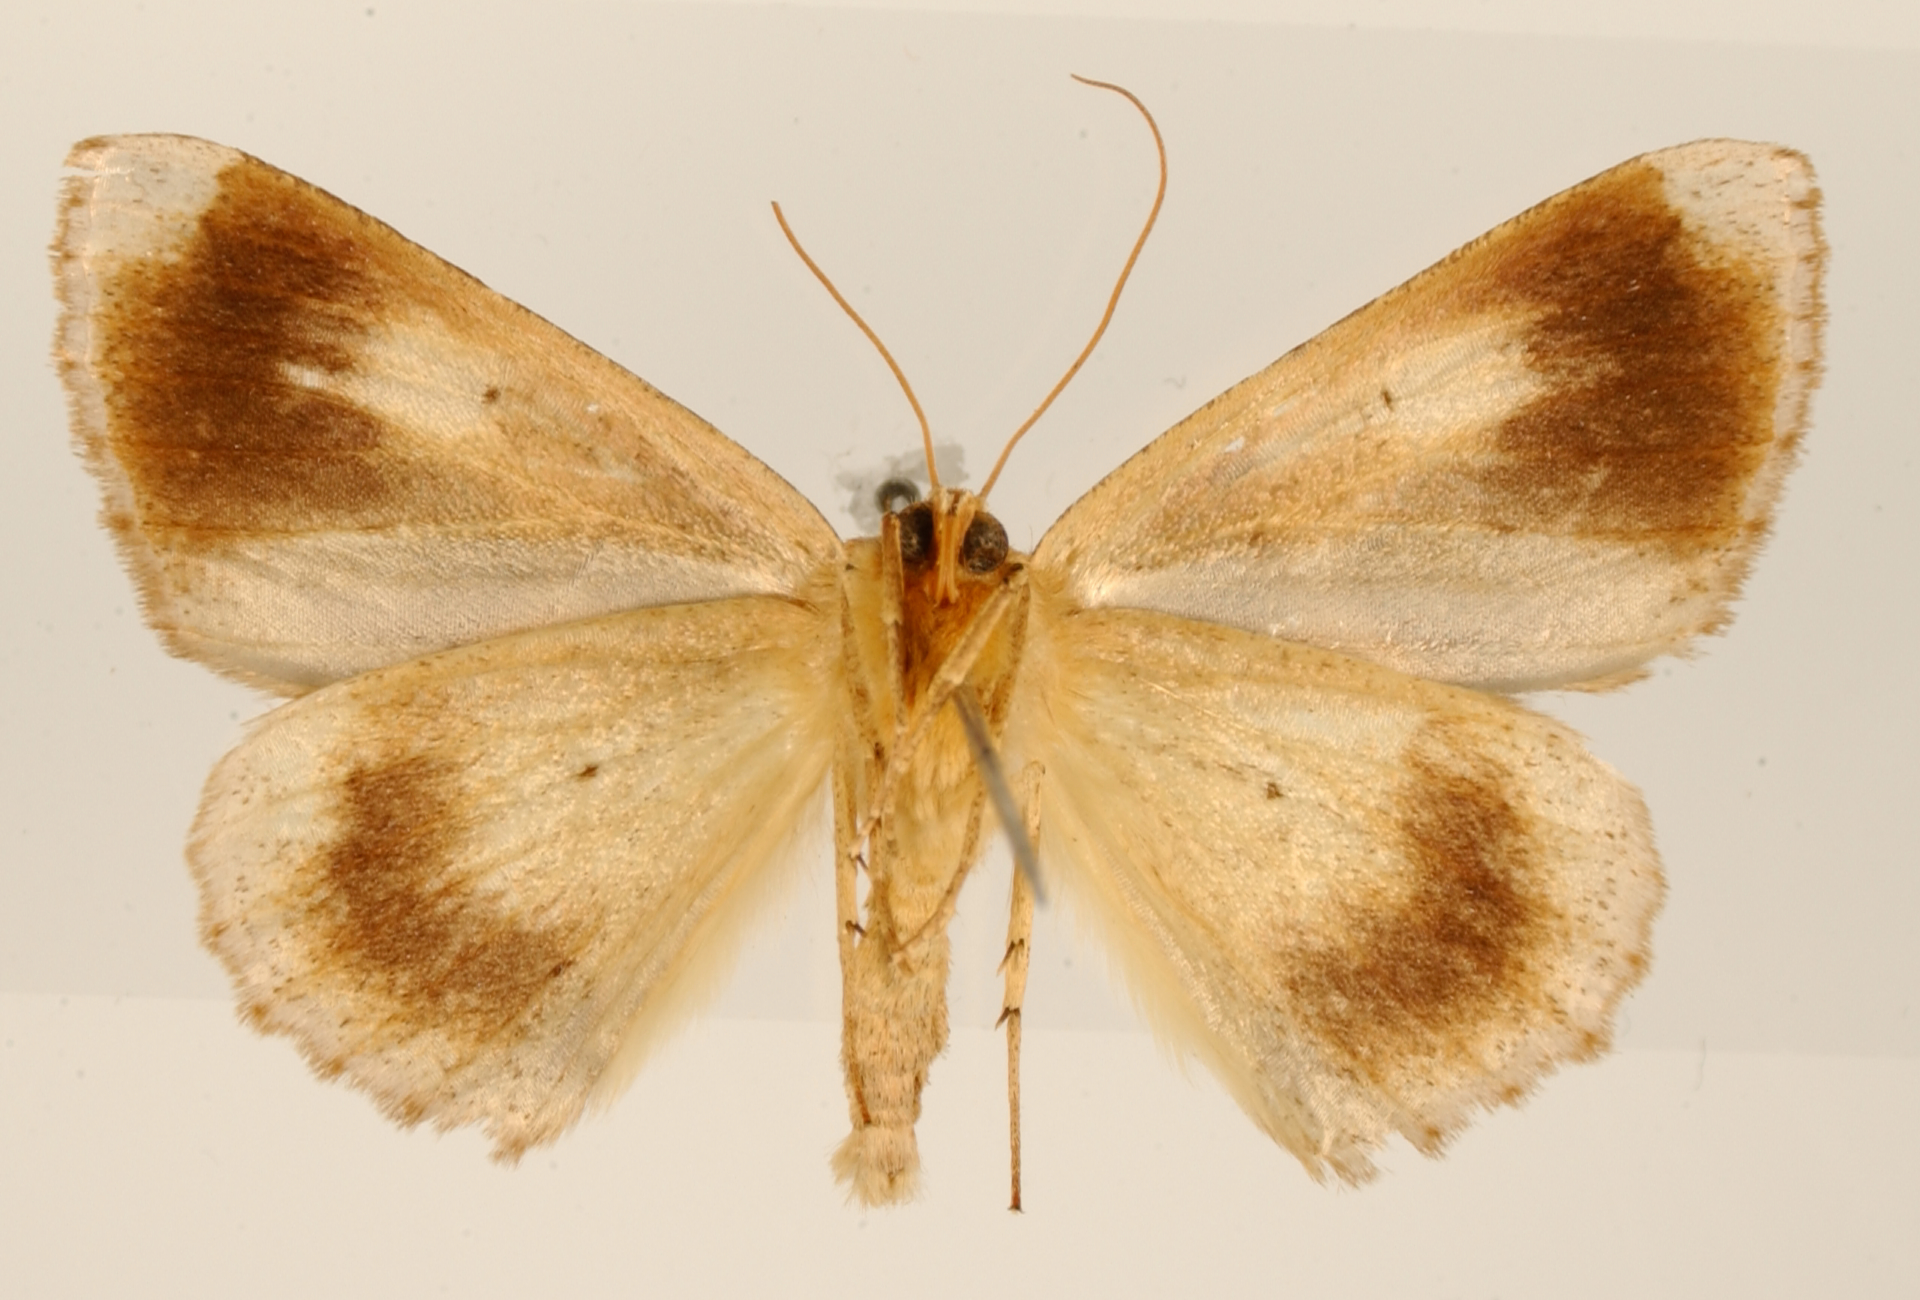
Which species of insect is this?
Sabulodes primada
